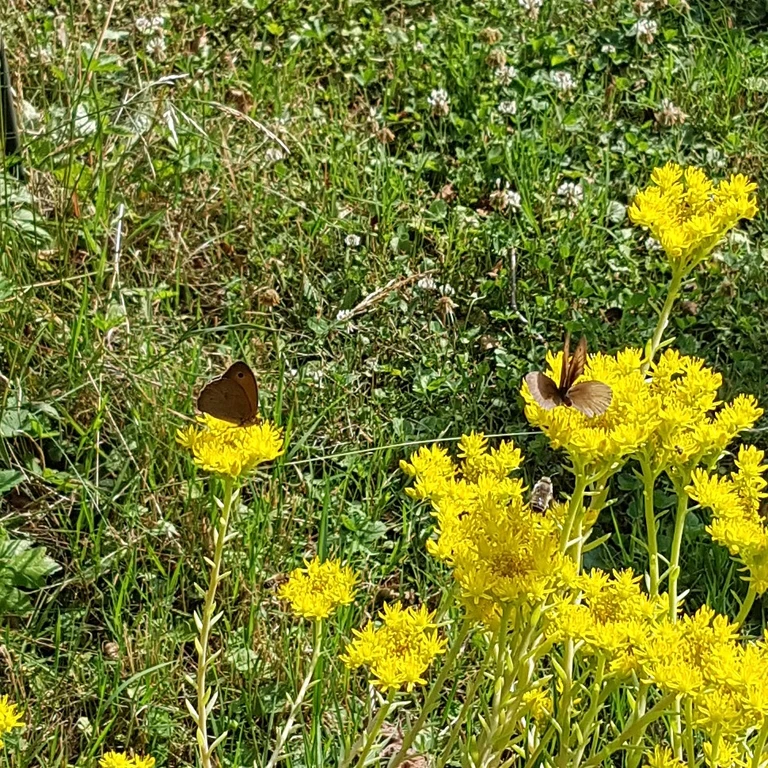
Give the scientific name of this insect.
Maniola jurtina
